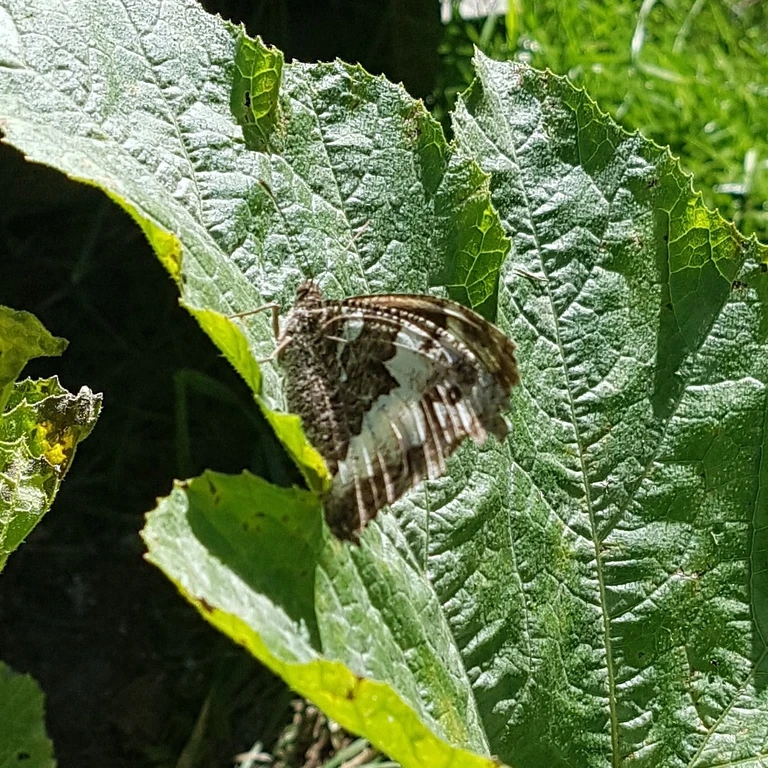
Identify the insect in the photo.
Brintesia circe
